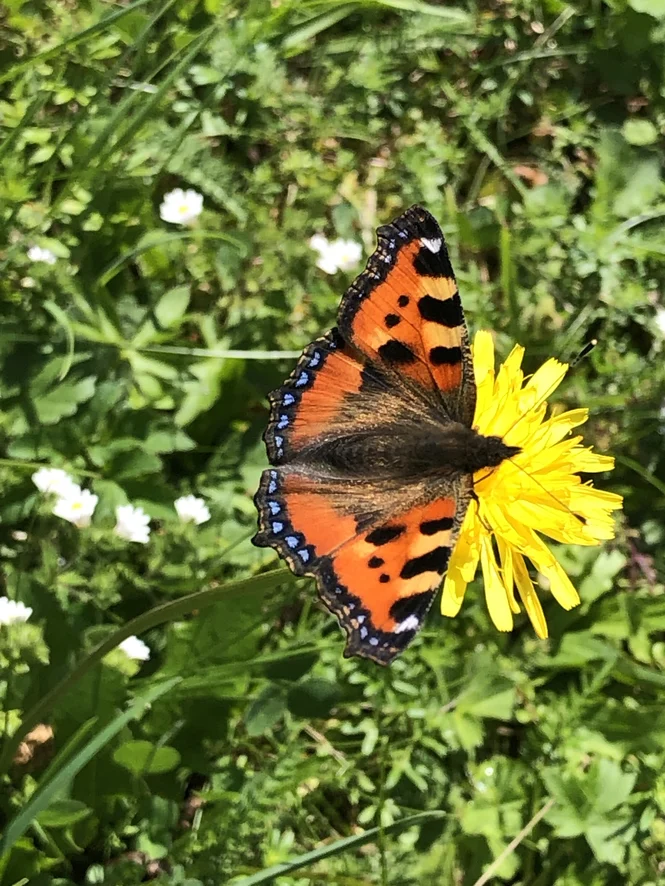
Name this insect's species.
Aglais urticae
